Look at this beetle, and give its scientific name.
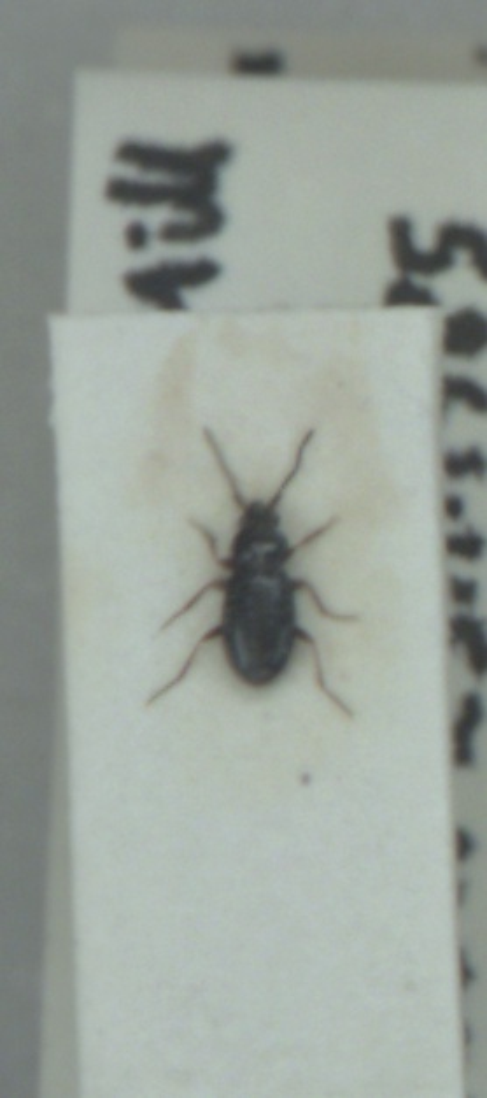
Bembidion obtusum
